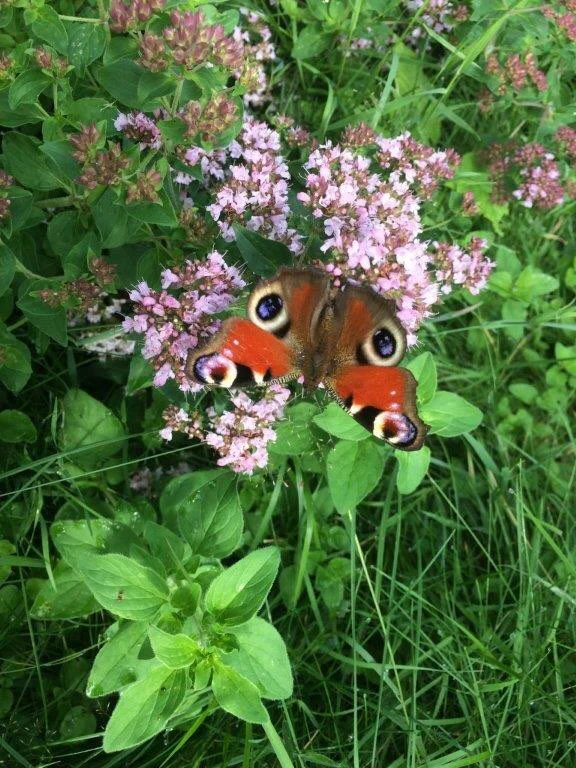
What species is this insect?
Aglais io
